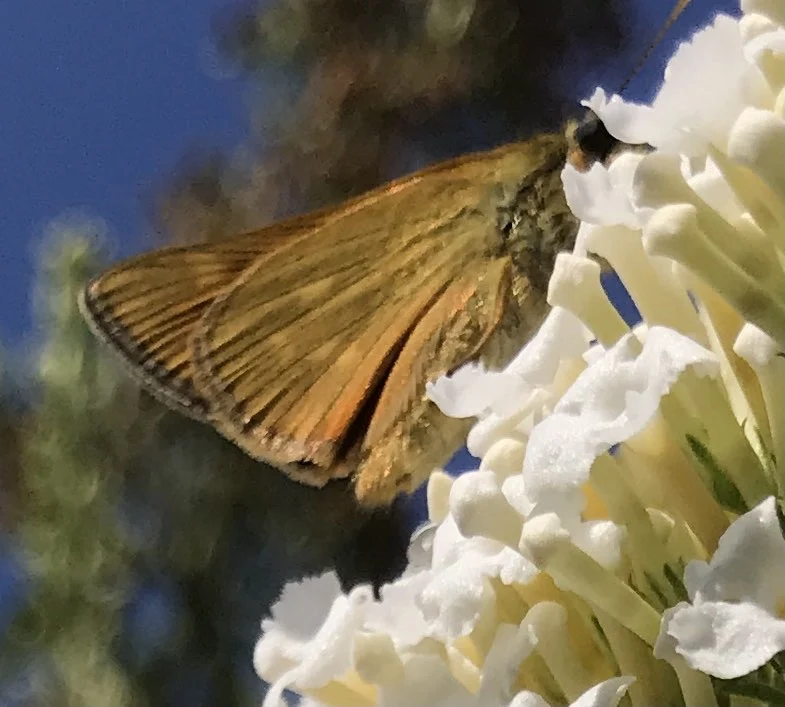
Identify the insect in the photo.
Ochlodes sylvanus (also Ochlodes venata)
